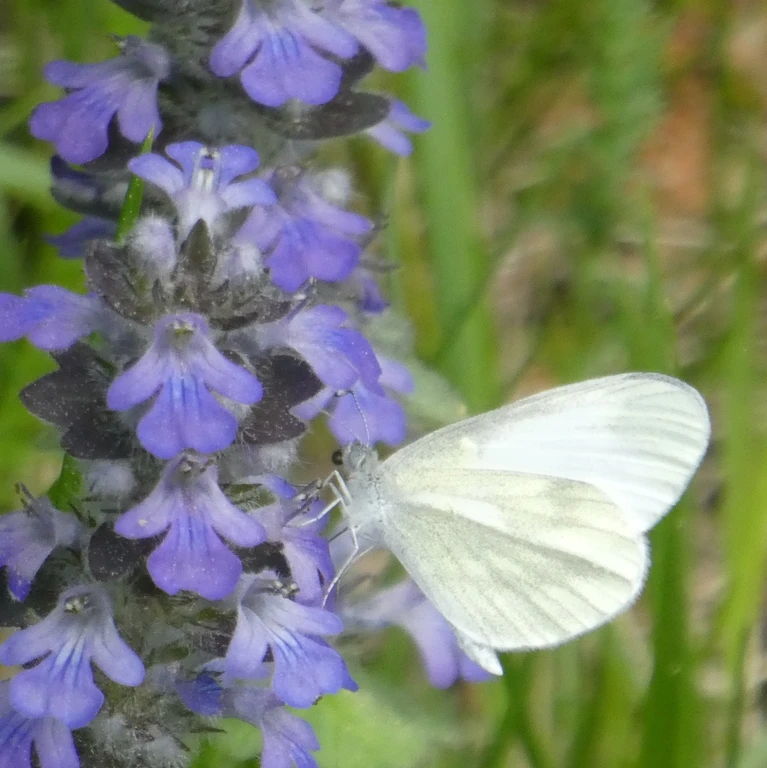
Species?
Leptidea sinapis/juvernica
